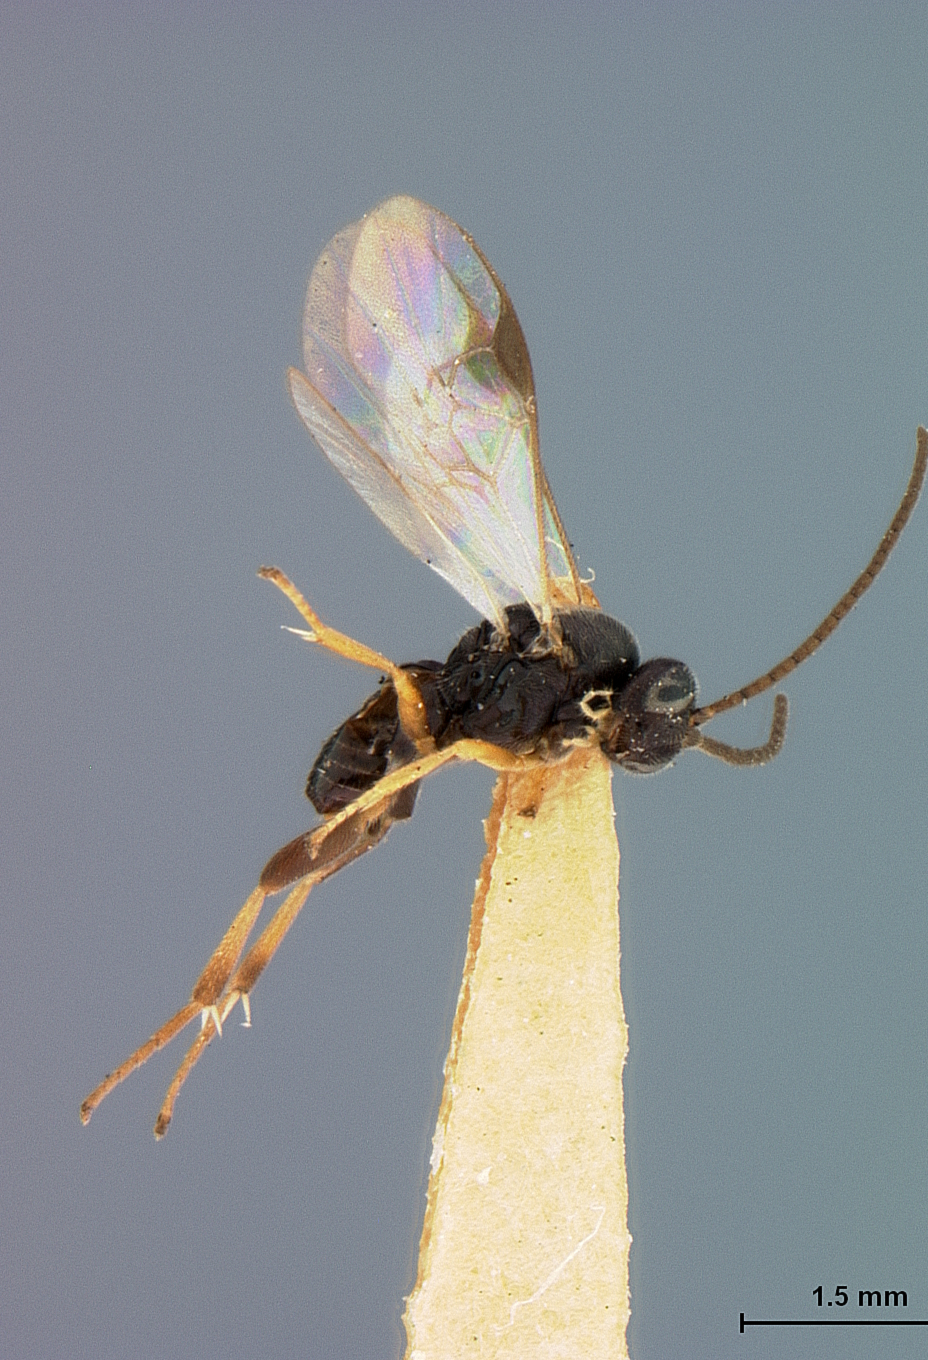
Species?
Apanteles anisotae
